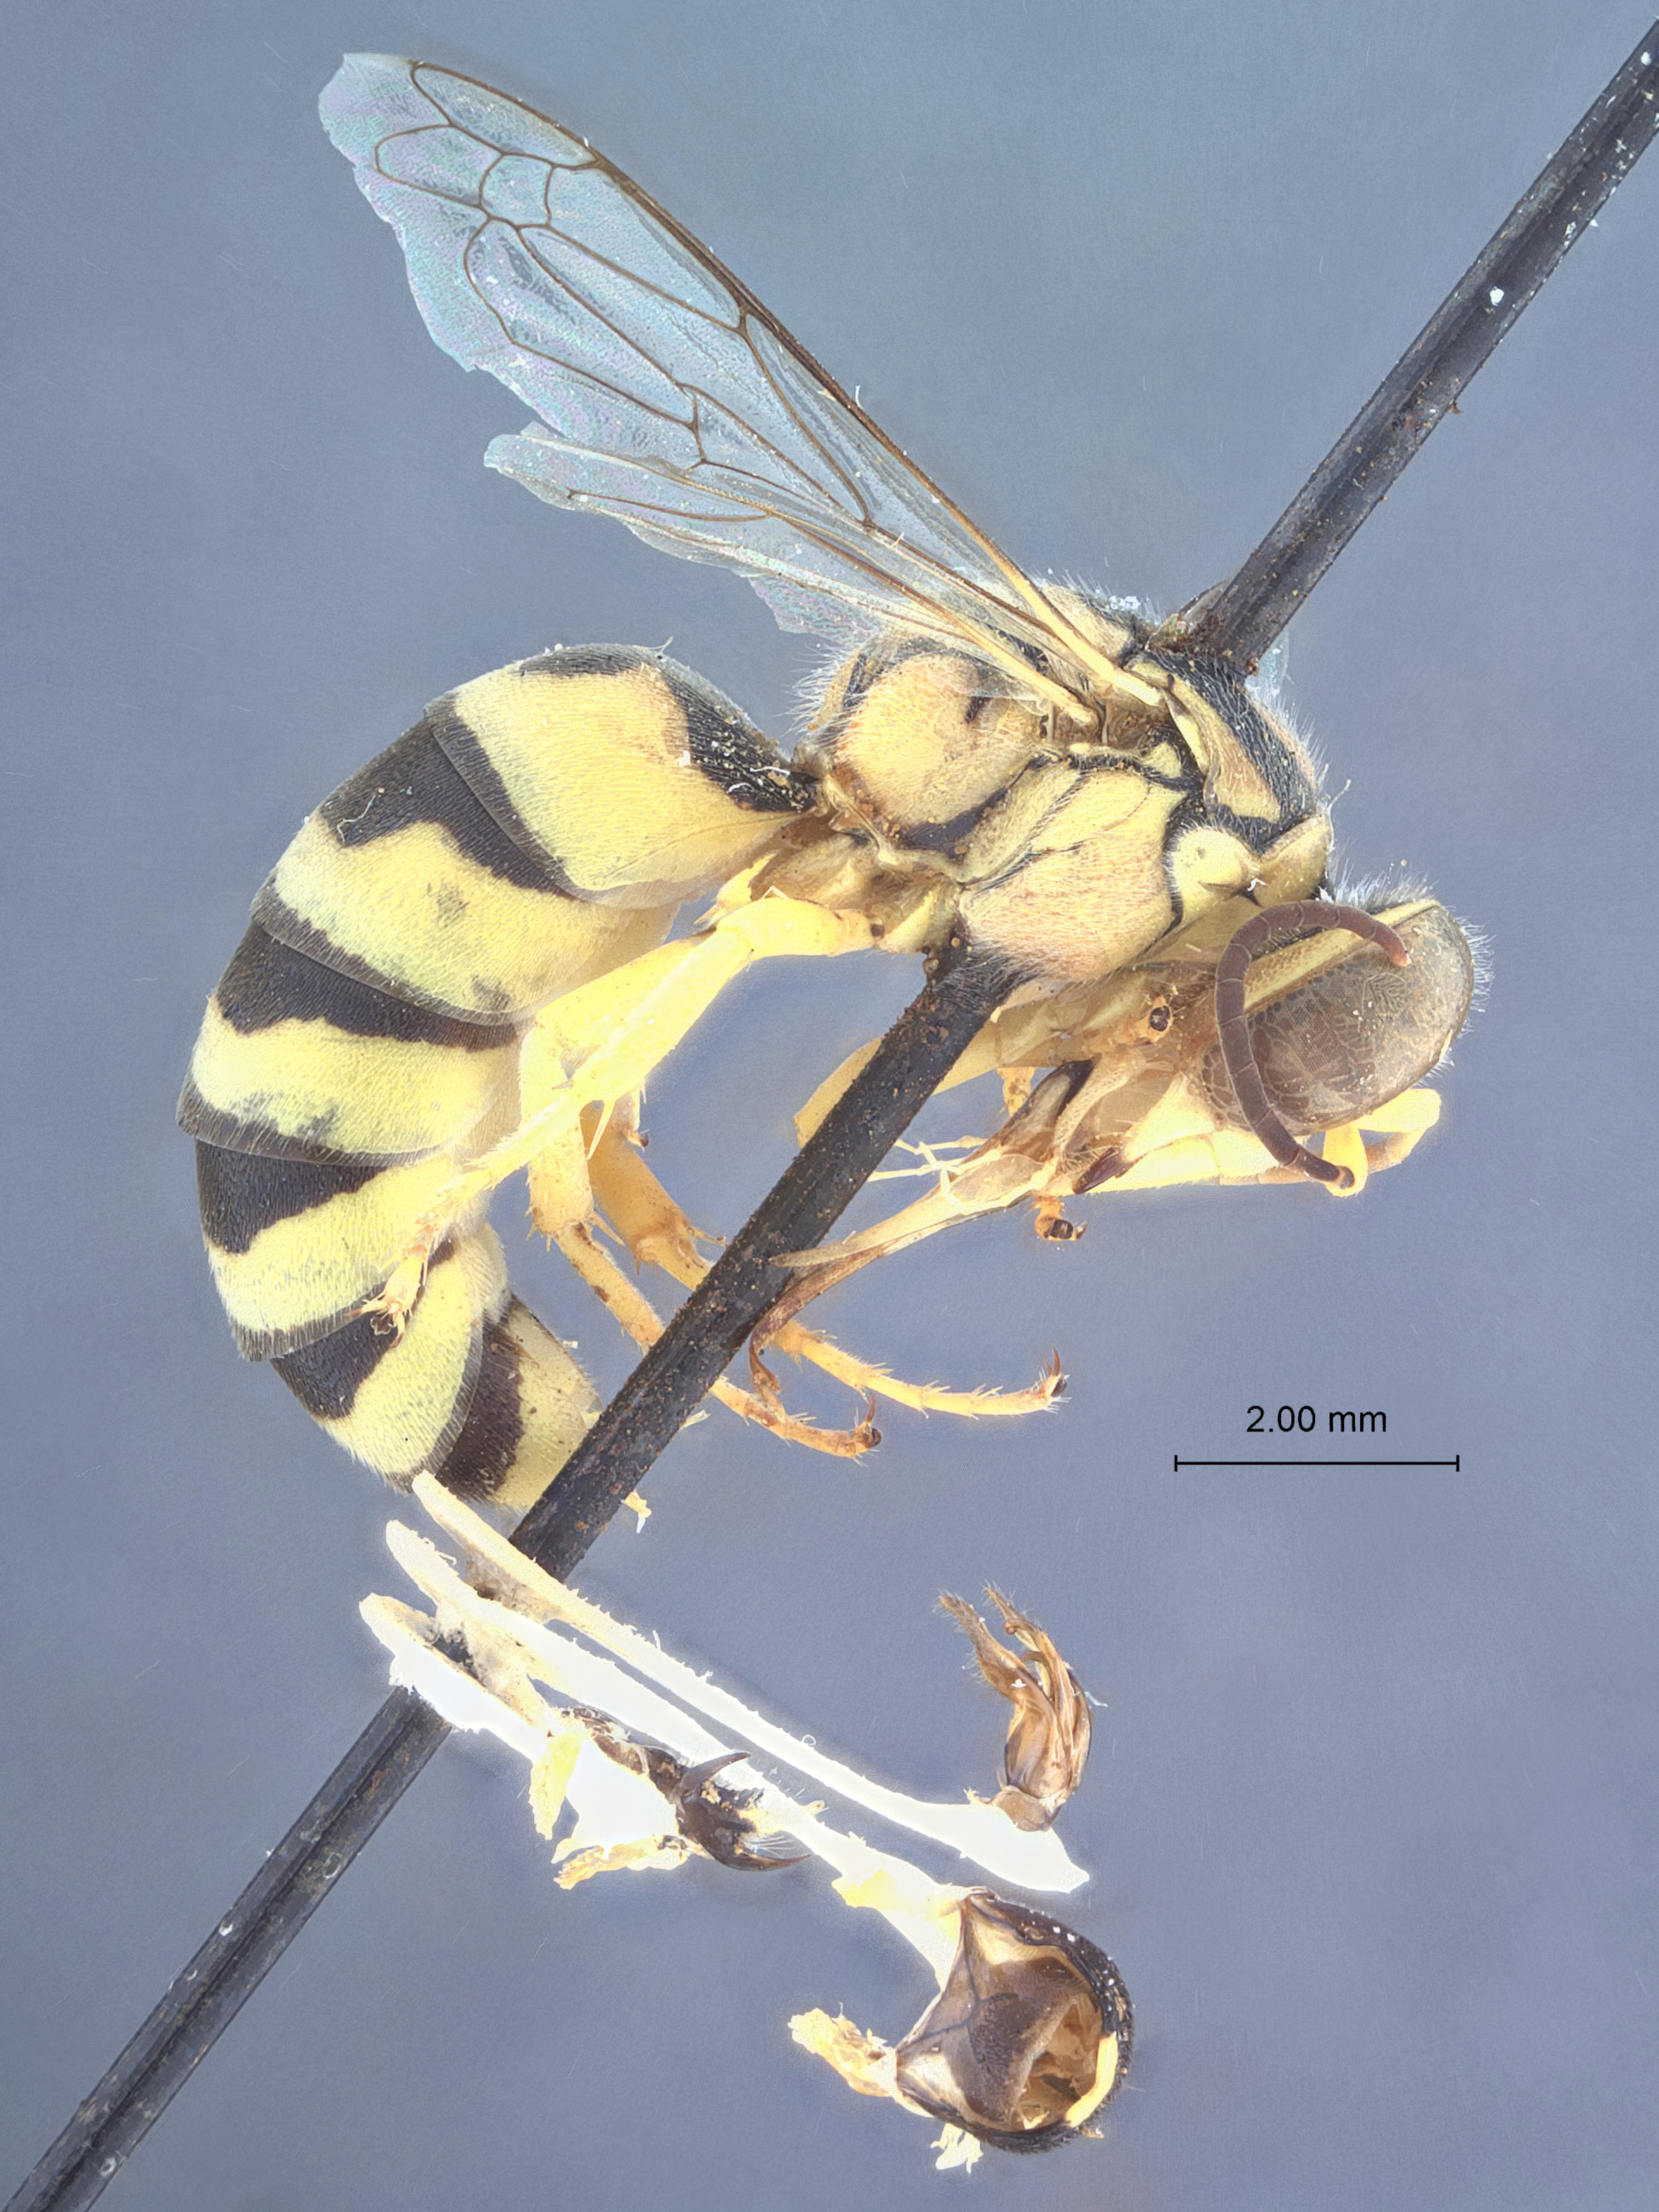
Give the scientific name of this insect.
Microstictia flavida
